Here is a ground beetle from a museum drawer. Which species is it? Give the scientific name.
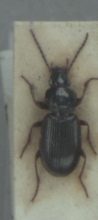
Pterostichus strenuus
